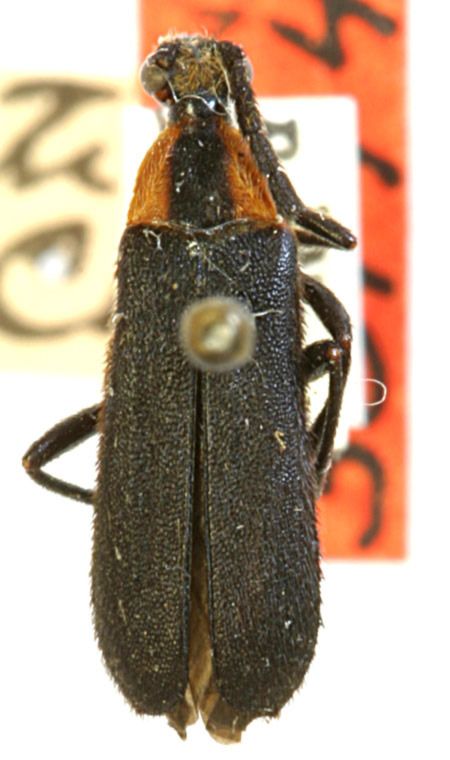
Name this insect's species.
Euryptera subintegra (also Lycochoriolaus lateralis)
